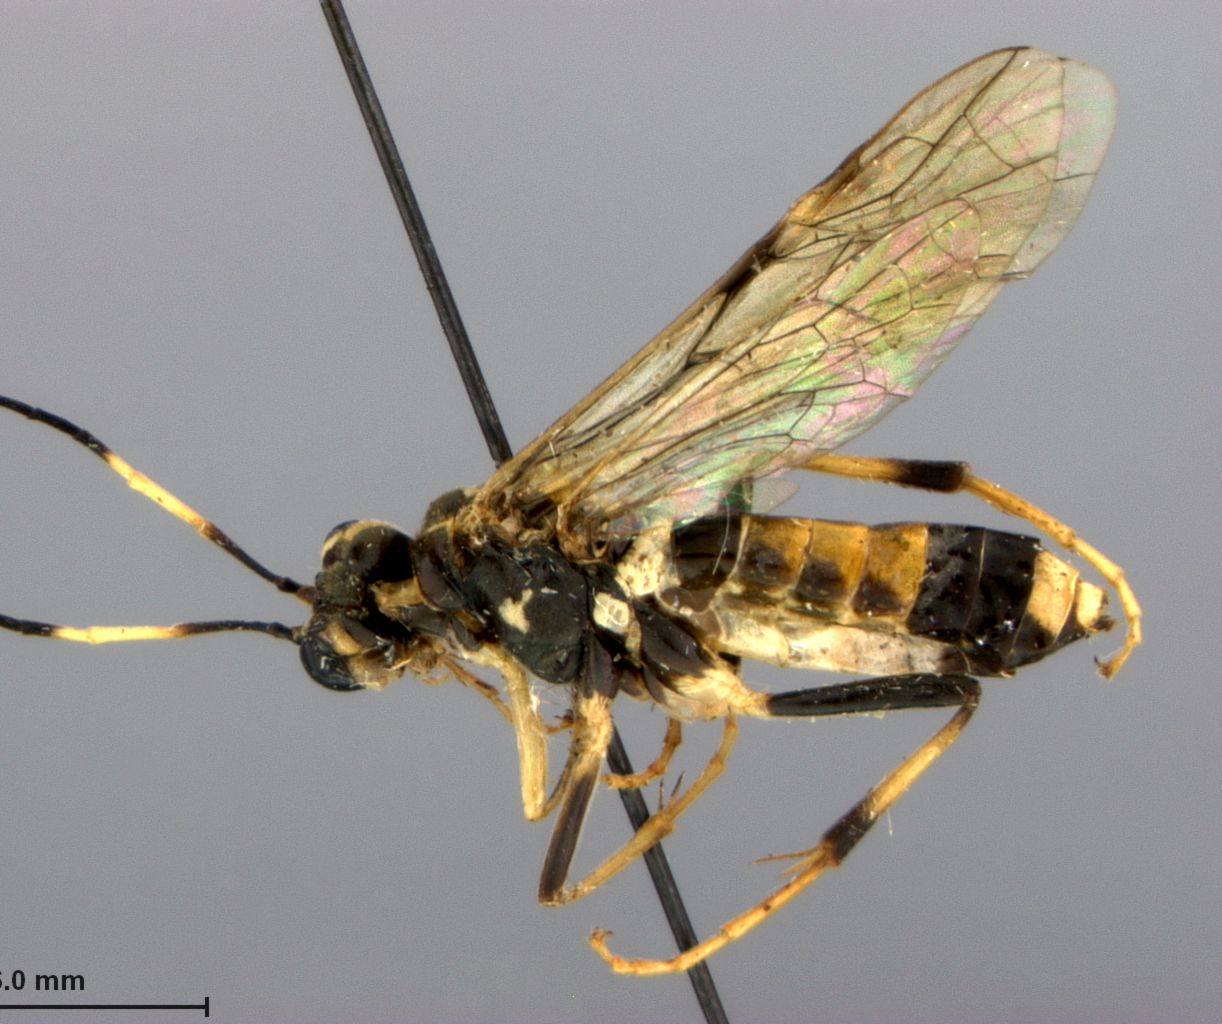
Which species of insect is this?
Tenthredo sordidezonata
